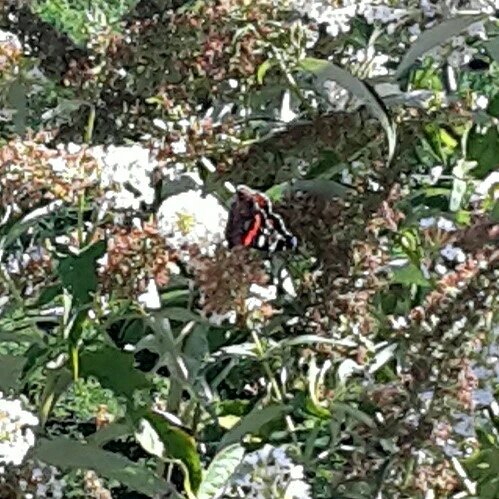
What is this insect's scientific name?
Vanessa atalanta
